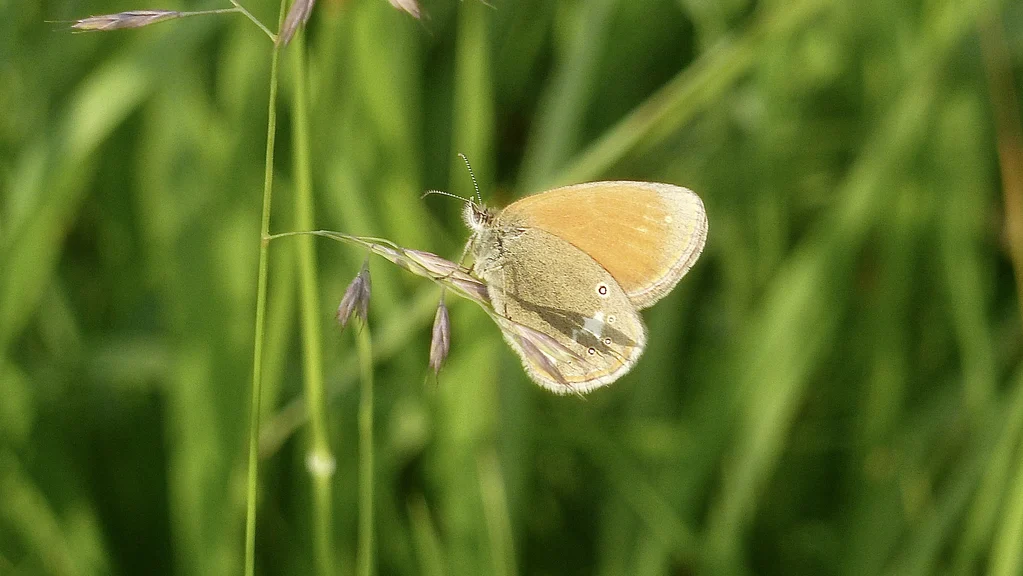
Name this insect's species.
Coenonympha glycerion (also Coenonympha iphis)
